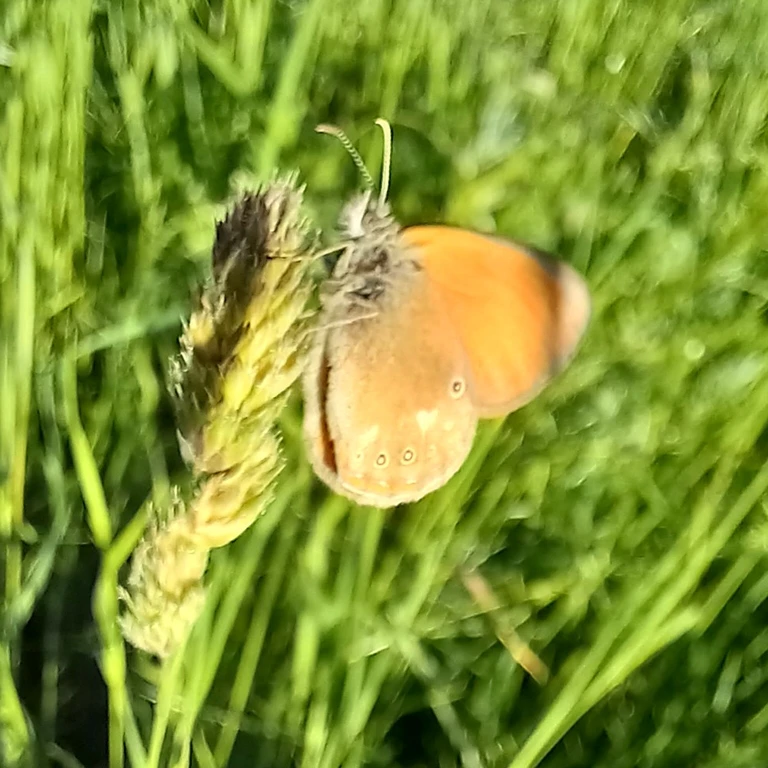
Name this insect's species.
Coenonympha glycerion (also Coenonympha iphis)
